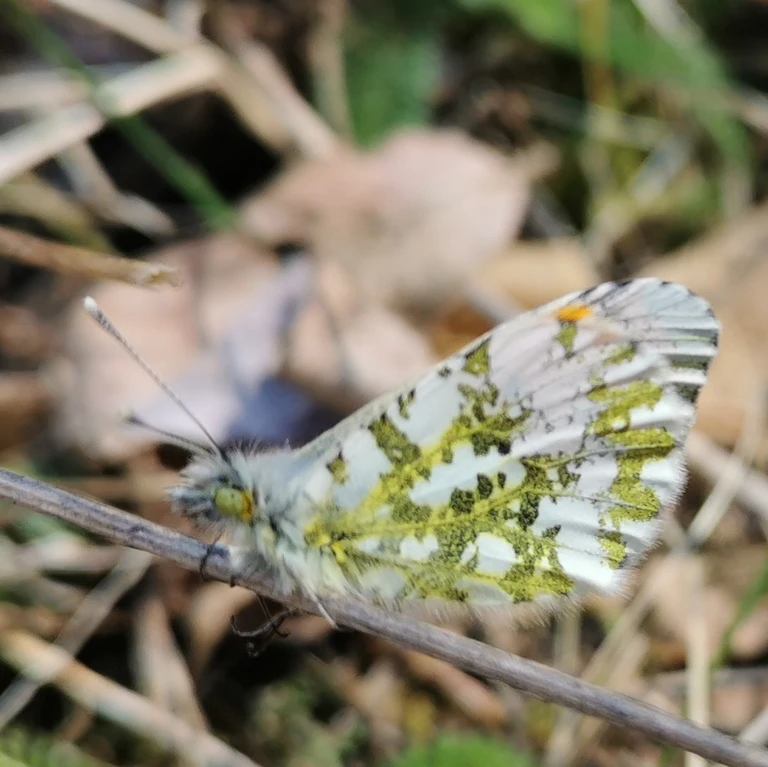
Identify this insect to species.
Anthocharis cardamines
